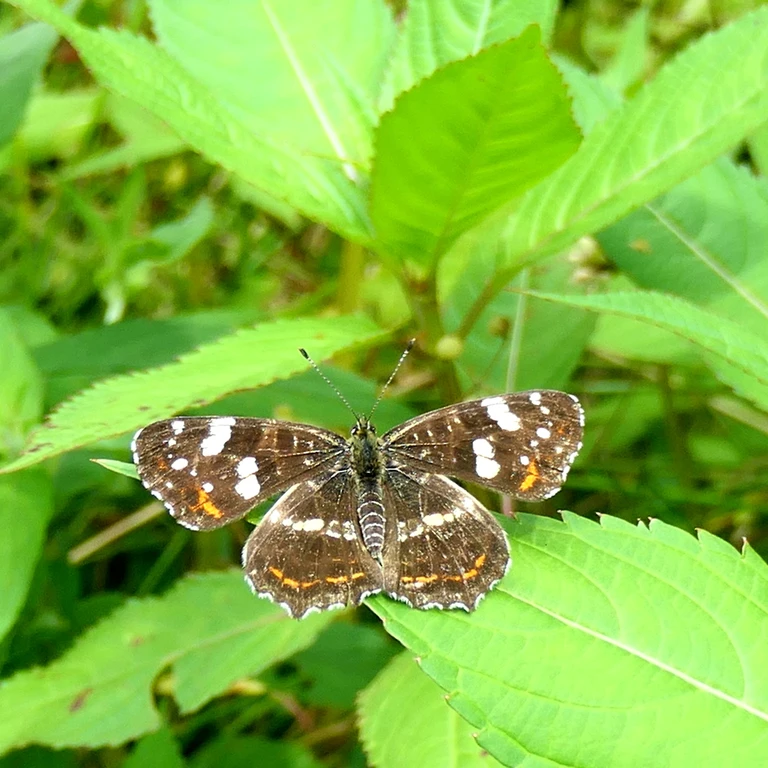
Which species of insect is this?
Araschnia levana
